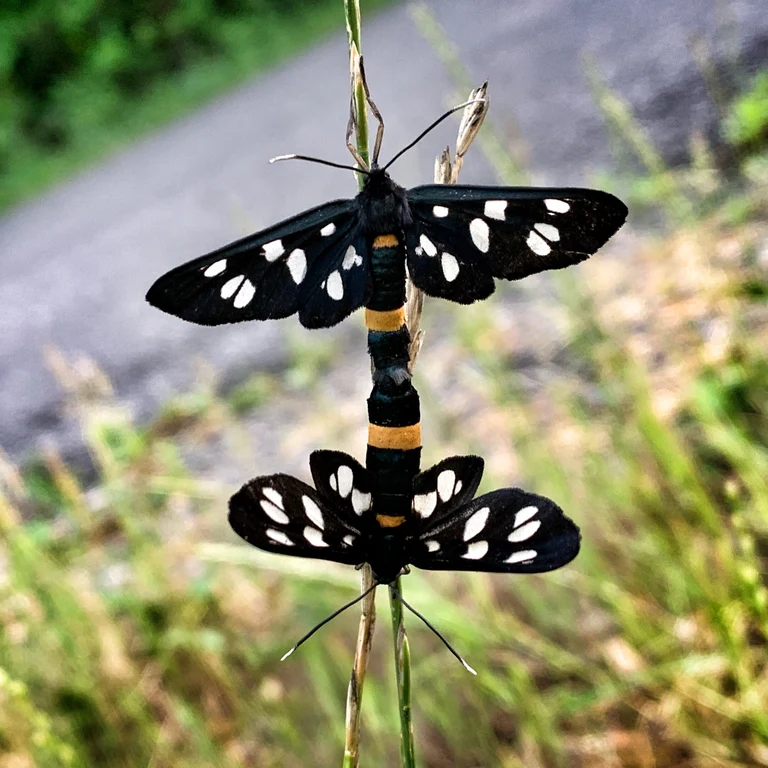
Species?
Amata phegea
